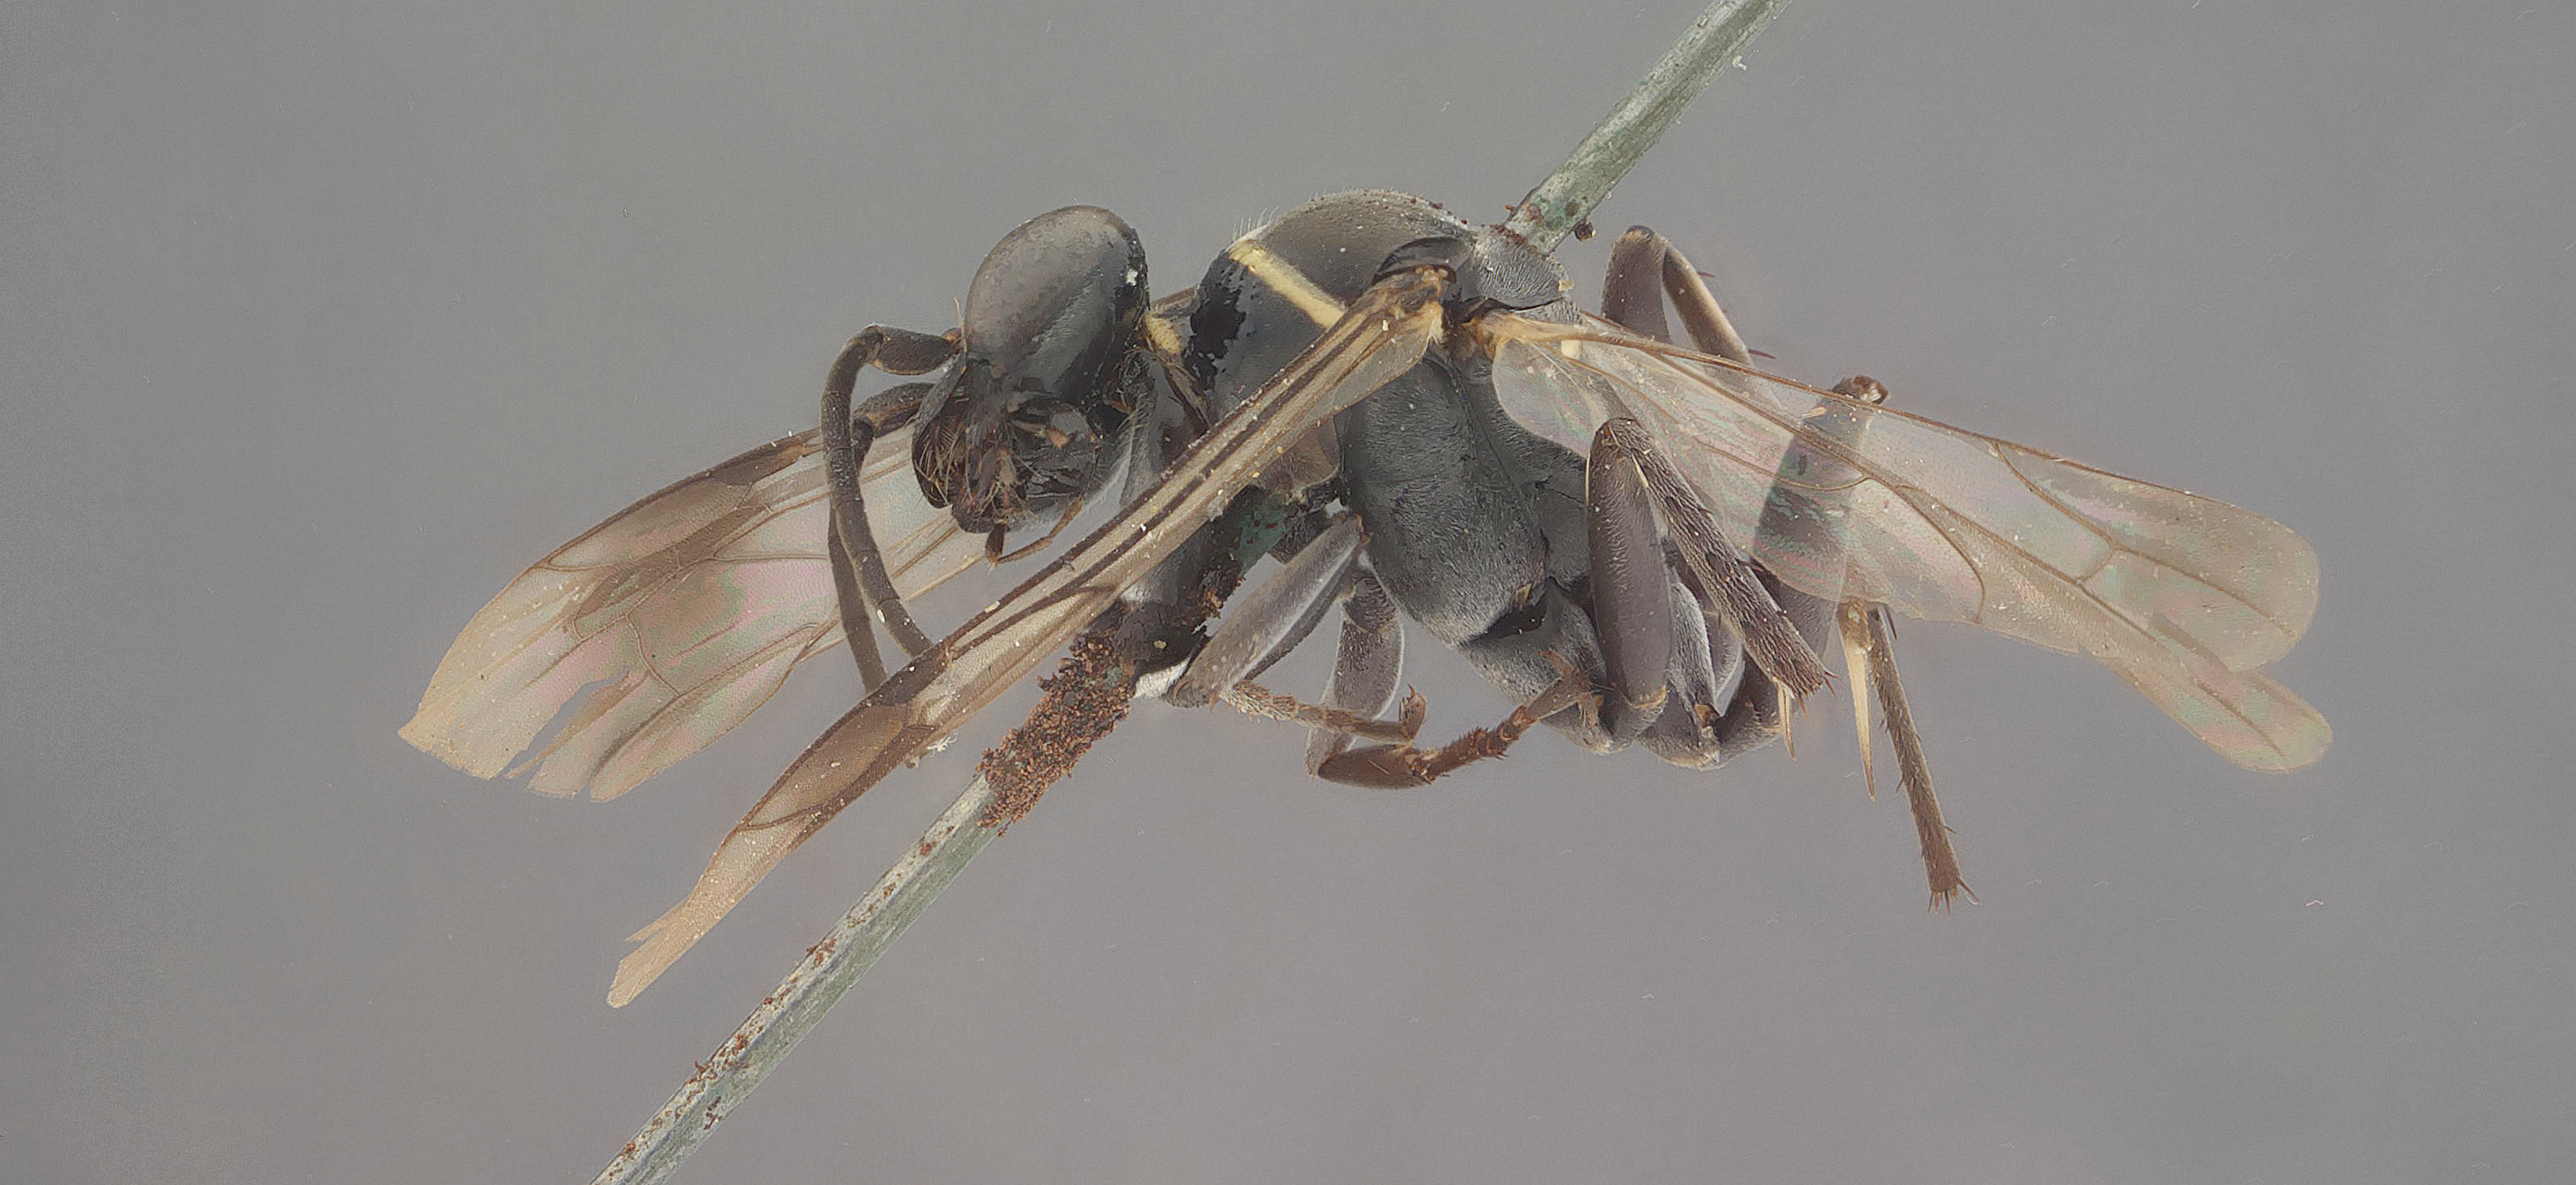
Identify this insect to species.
Gymnochares tibialis
